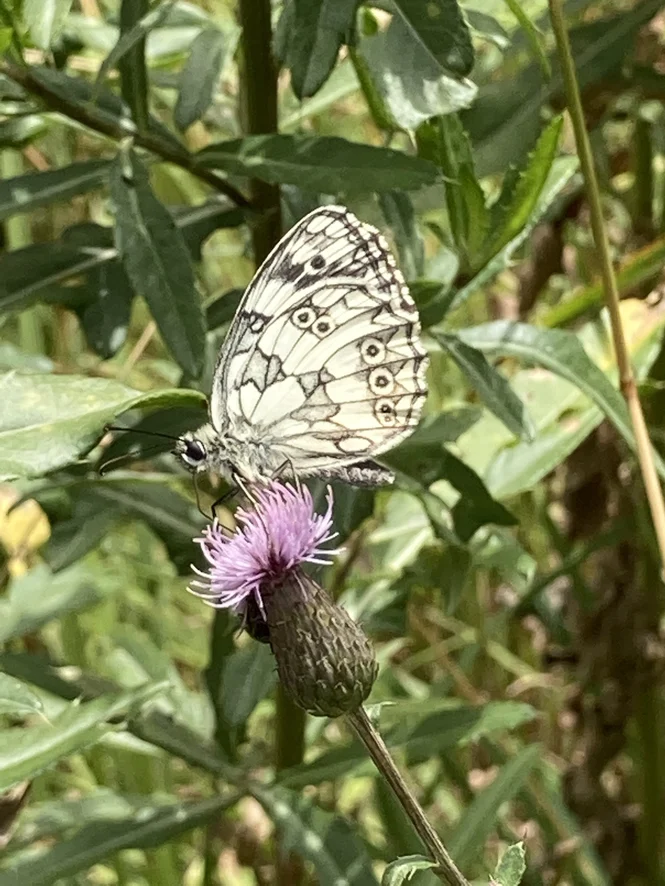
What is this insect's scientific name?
Melanargia galathea
